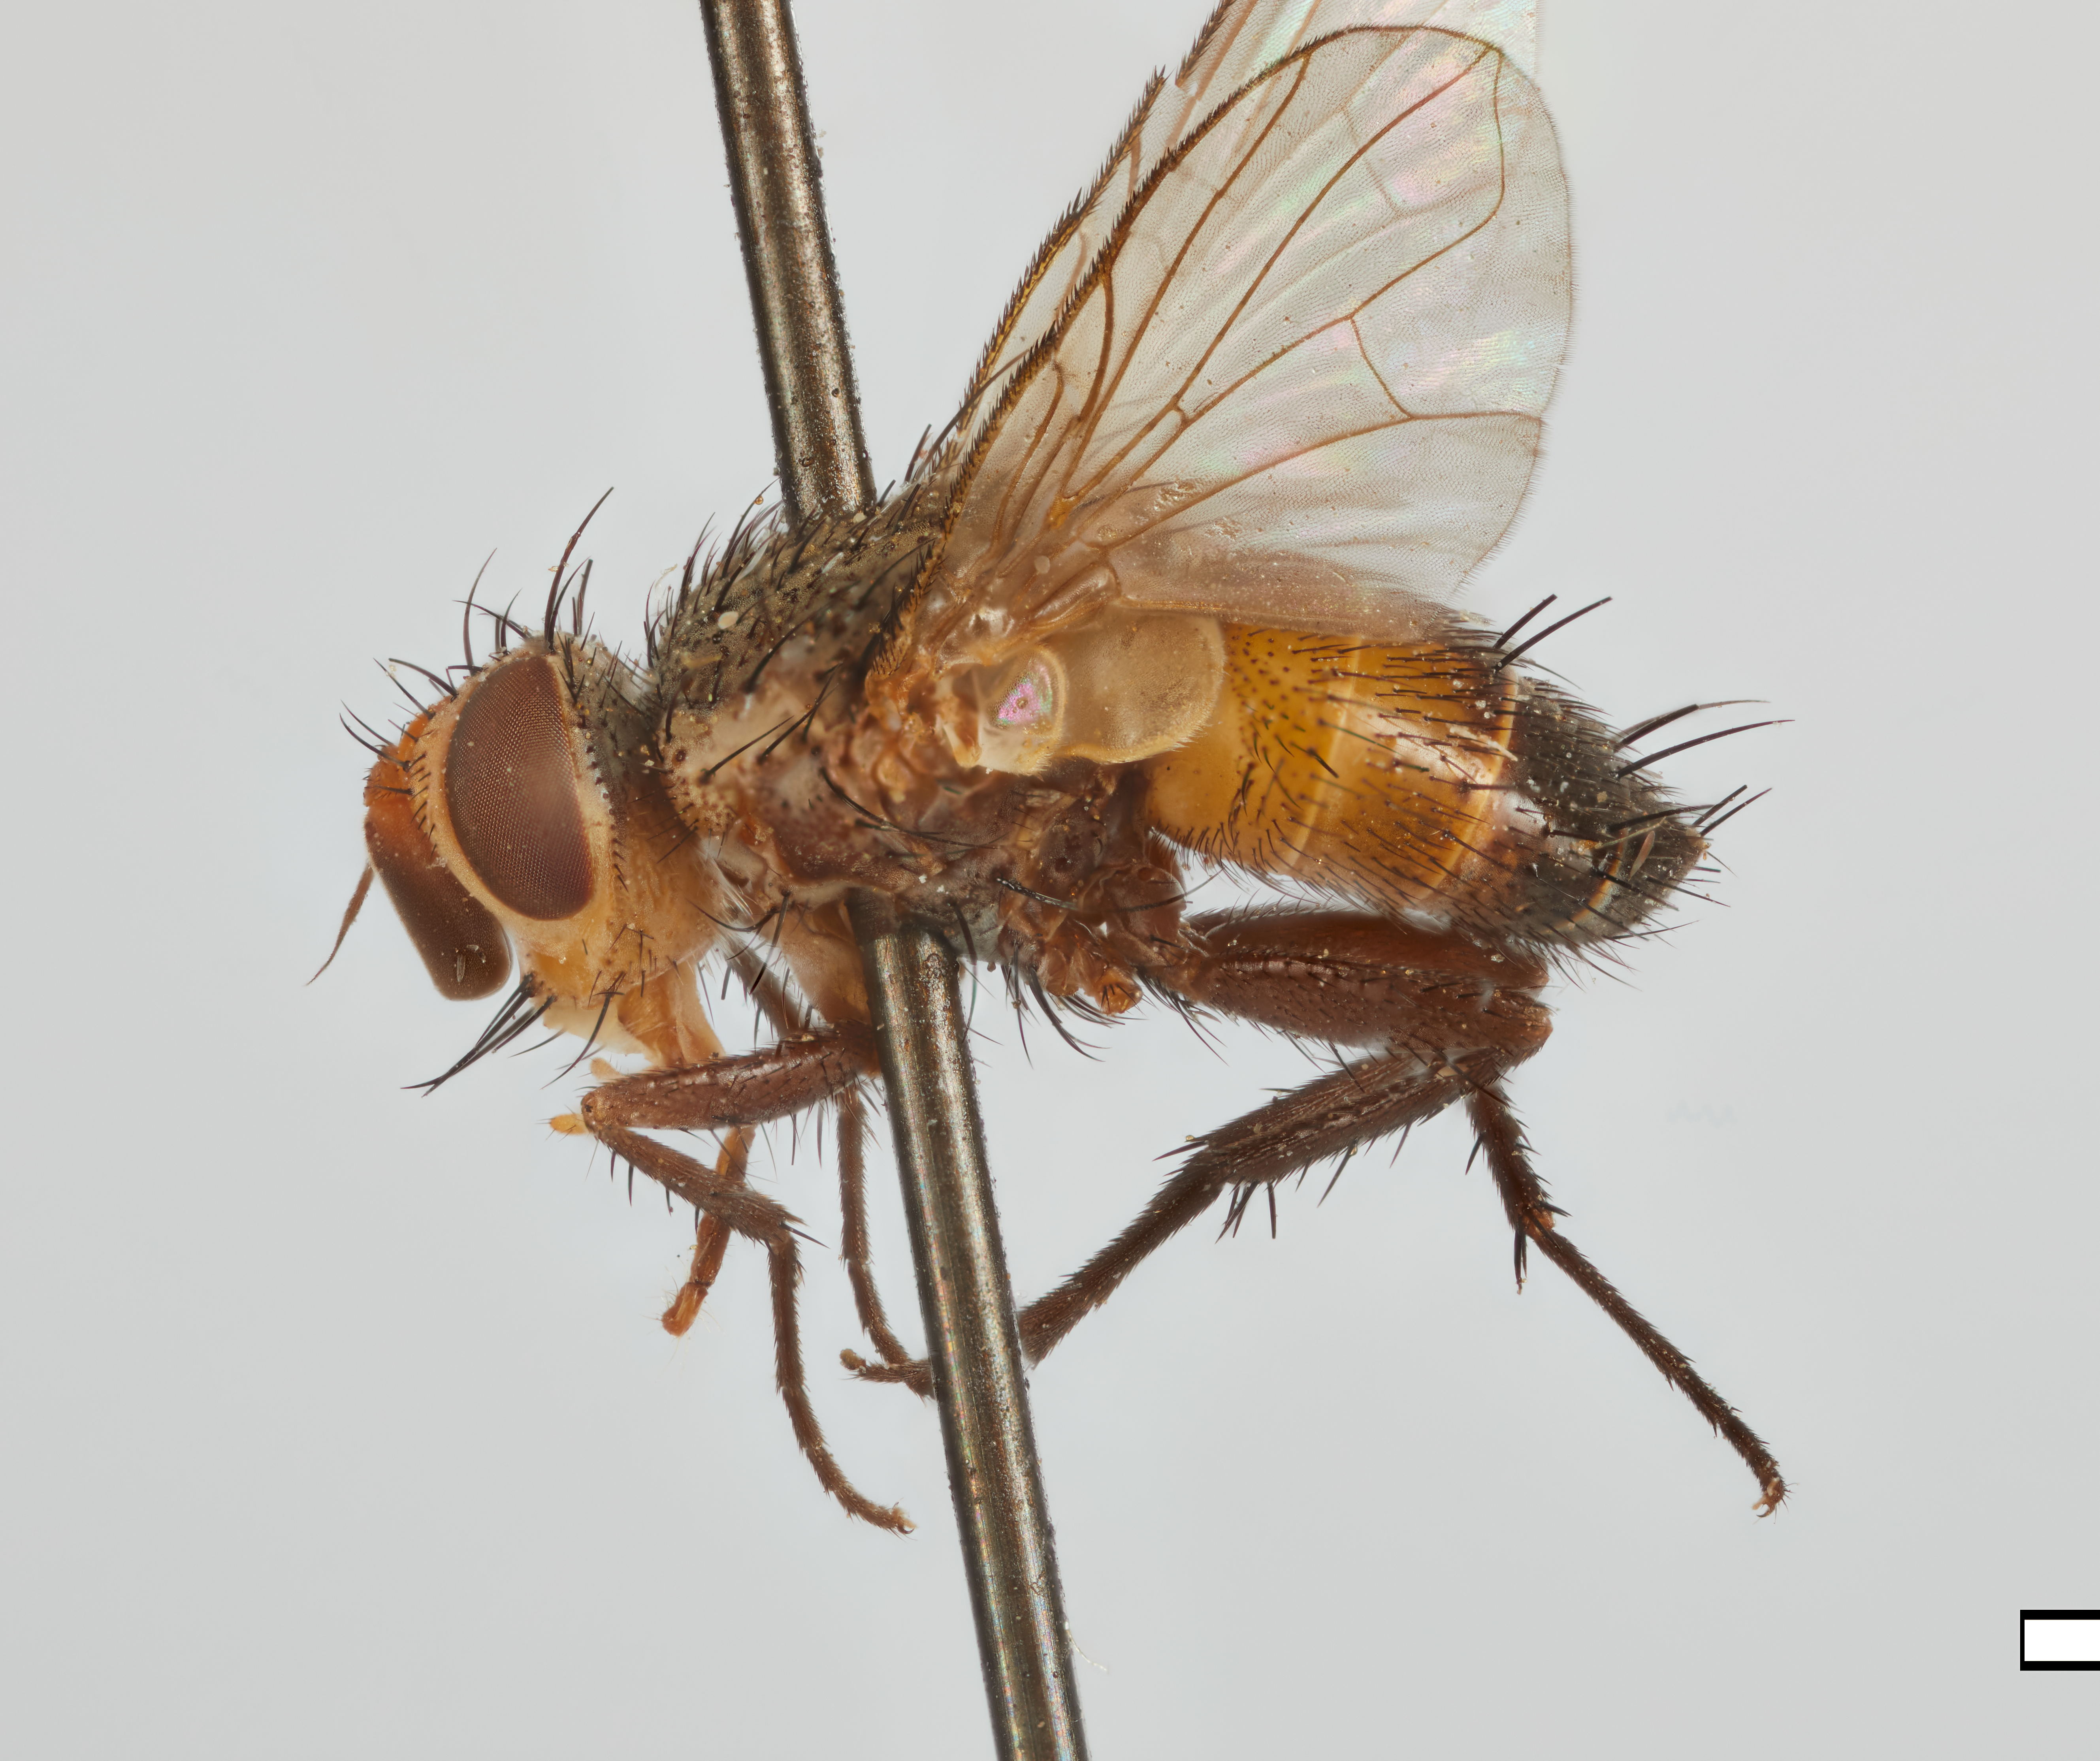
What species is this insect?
Actia cornuta
